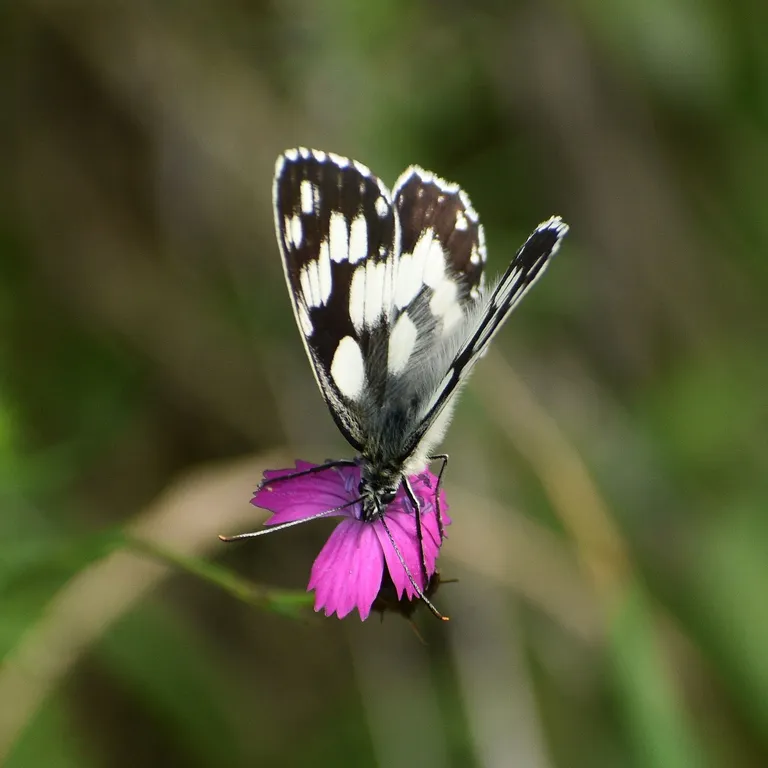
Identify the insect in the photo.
Melanargia galathea
